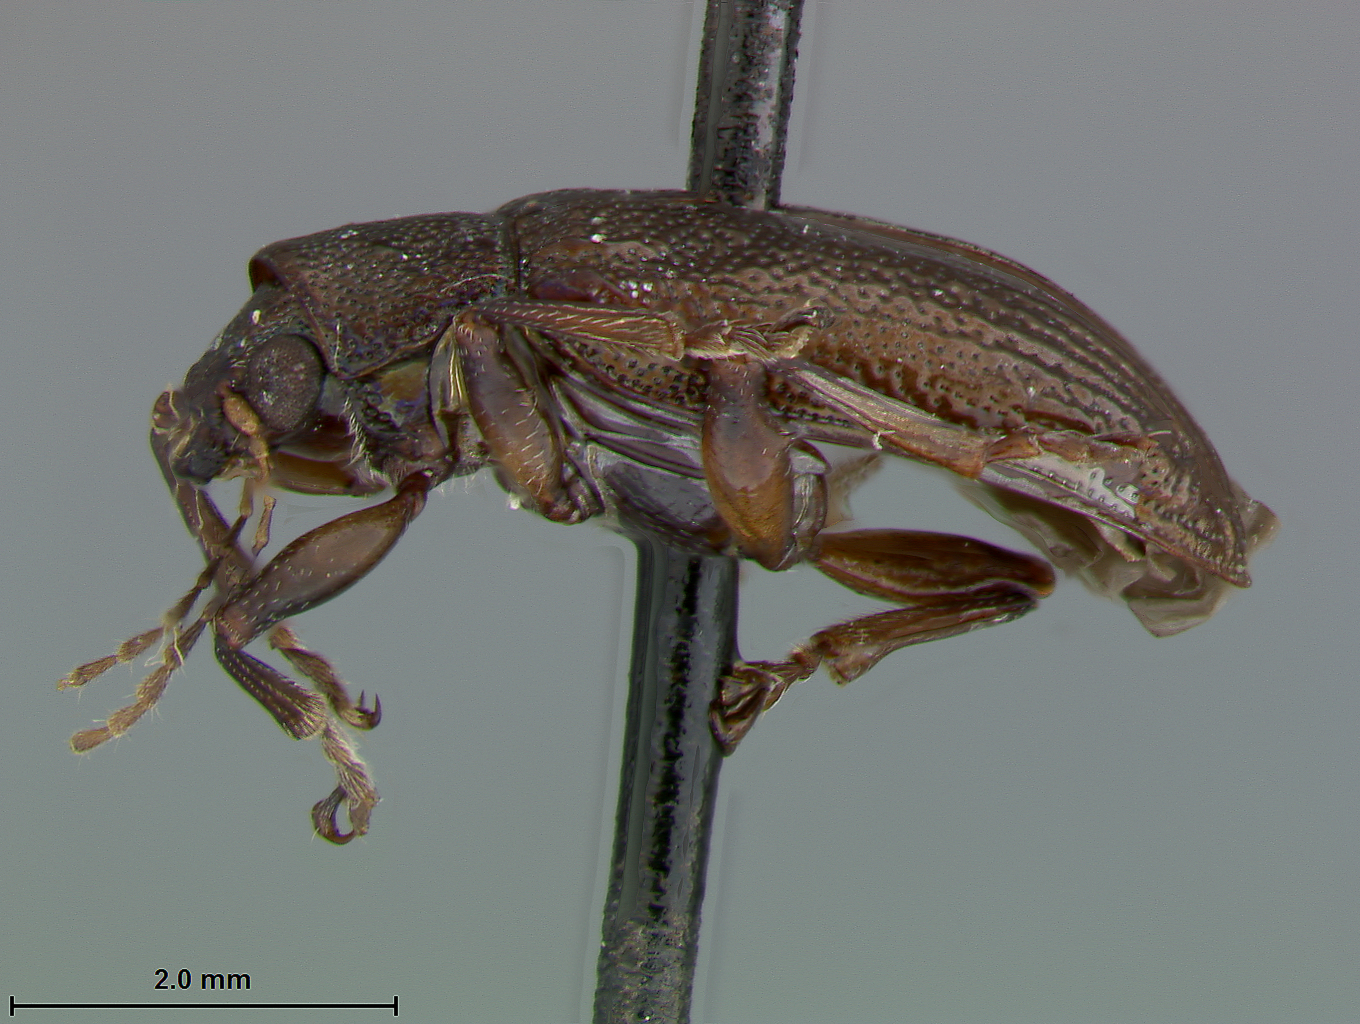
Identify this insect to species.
Alethaxius semicostatus
